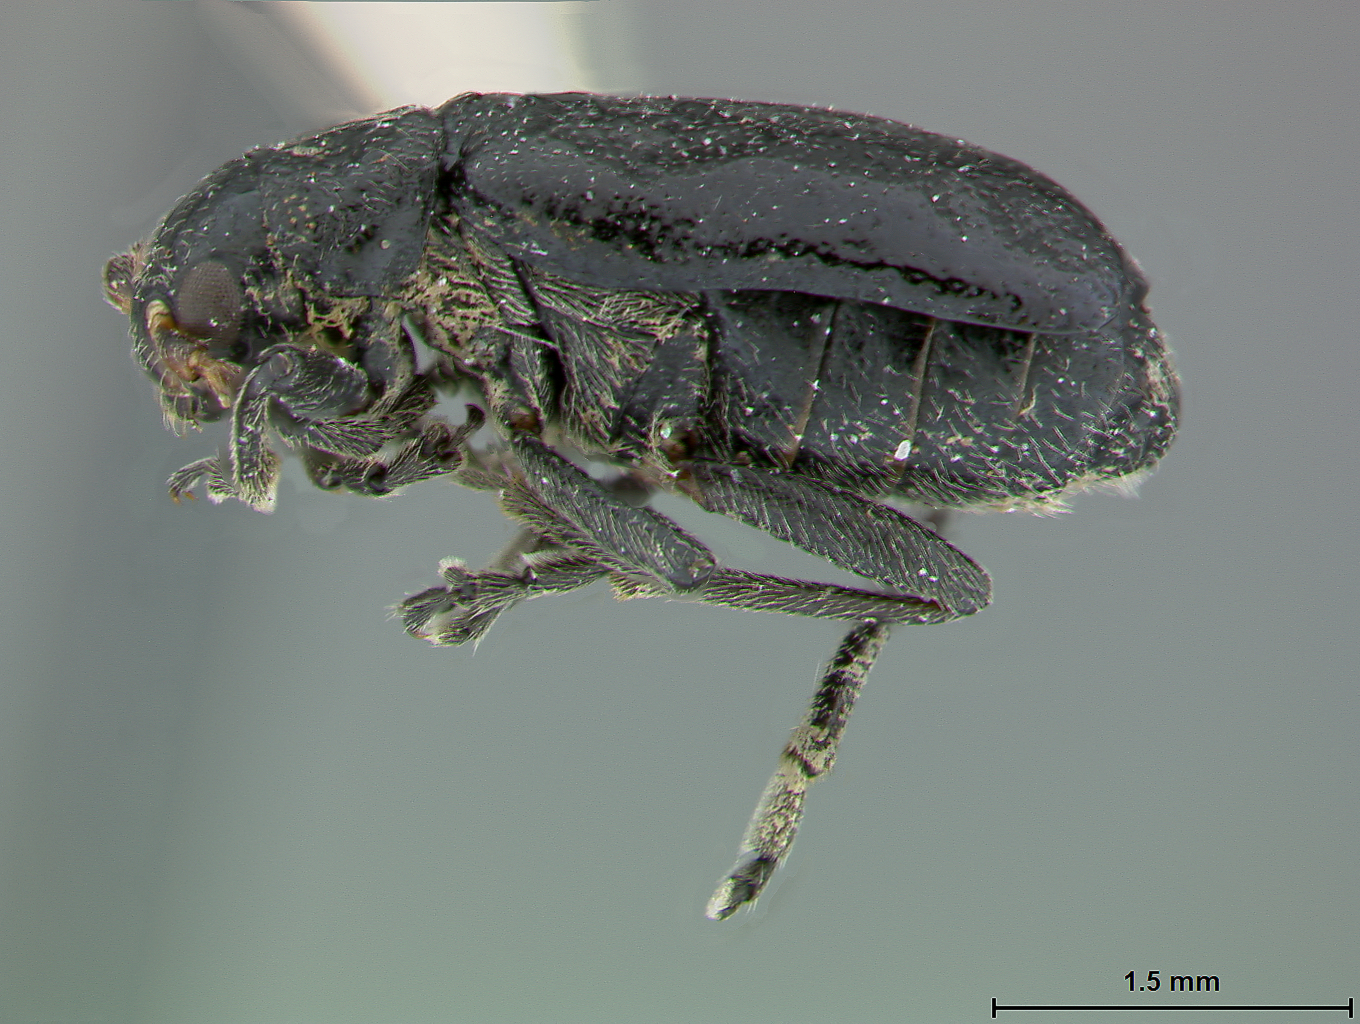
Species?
Geinula nigra
